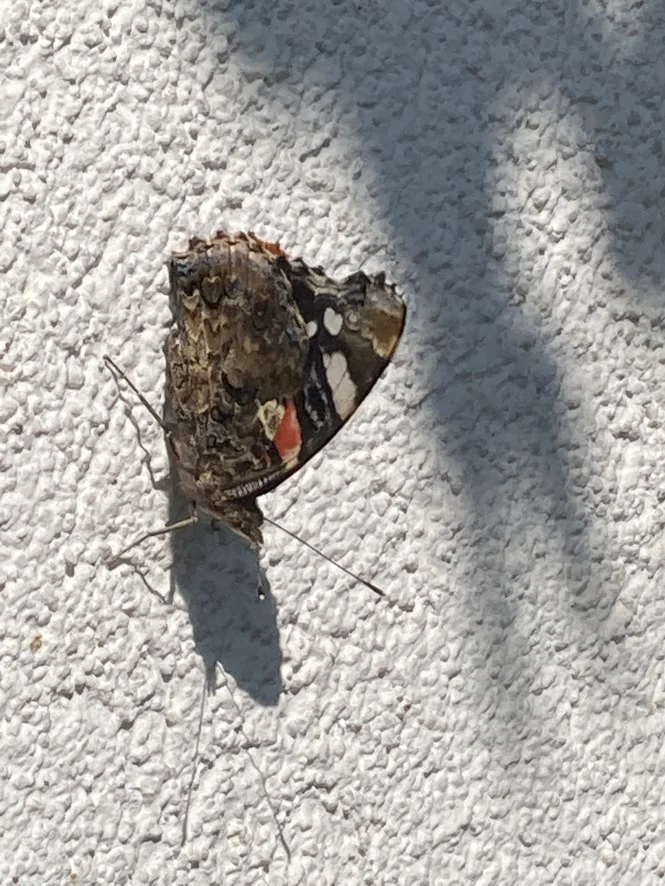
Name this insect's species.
Vanessa atalanta
